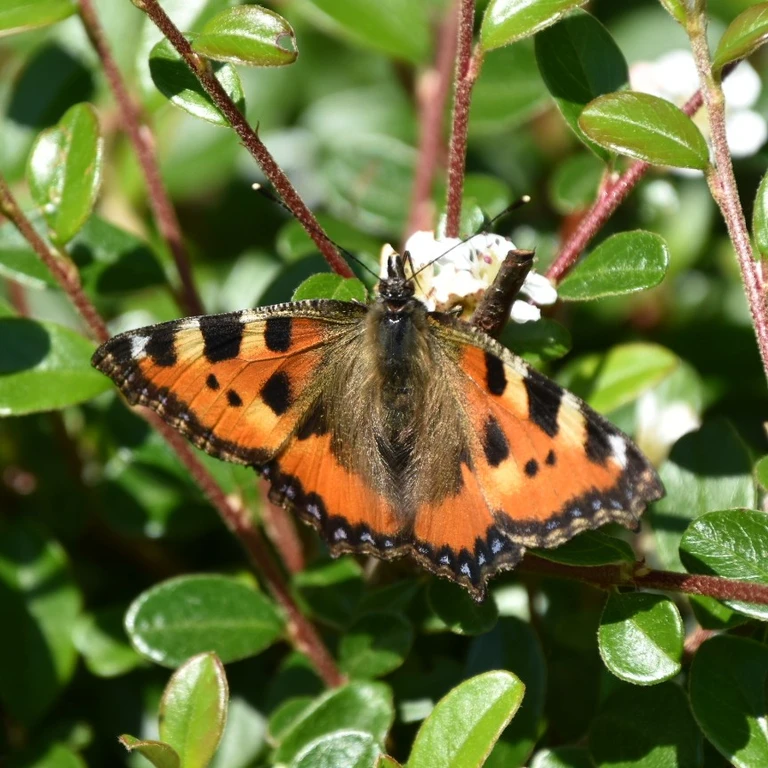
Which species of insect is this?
Aglais urticae
